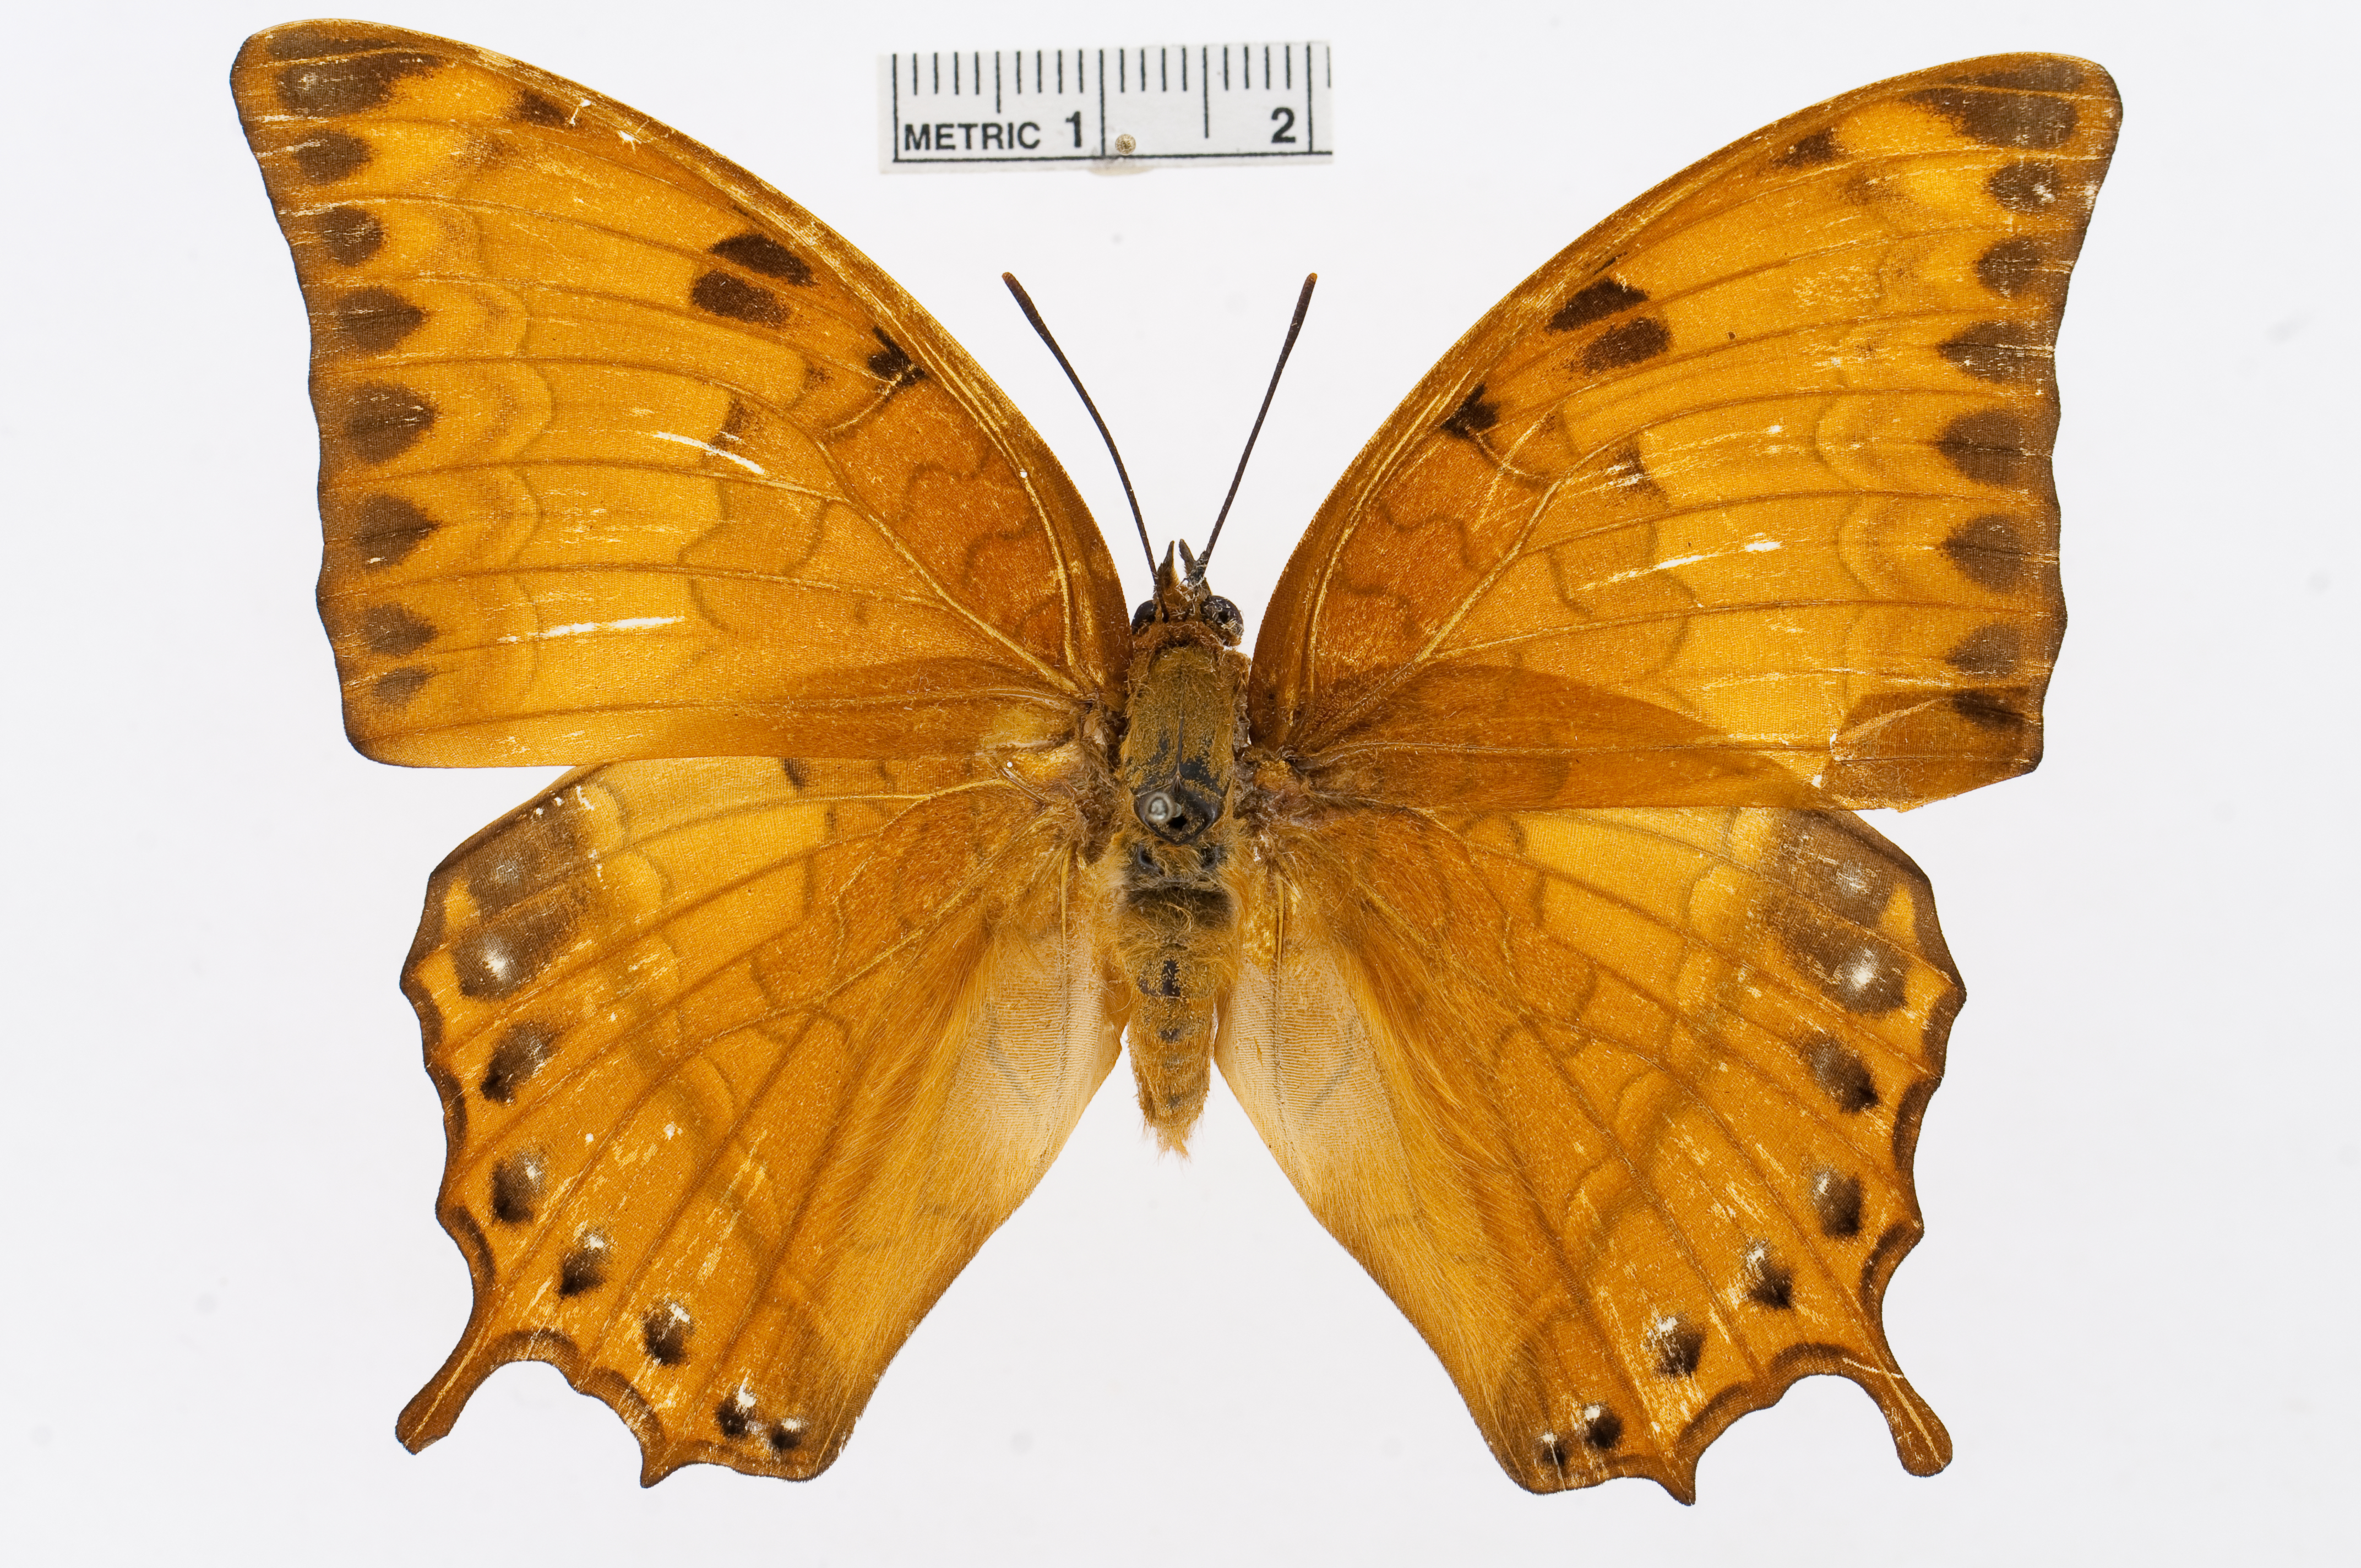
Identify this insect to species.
Charaxes affinis
